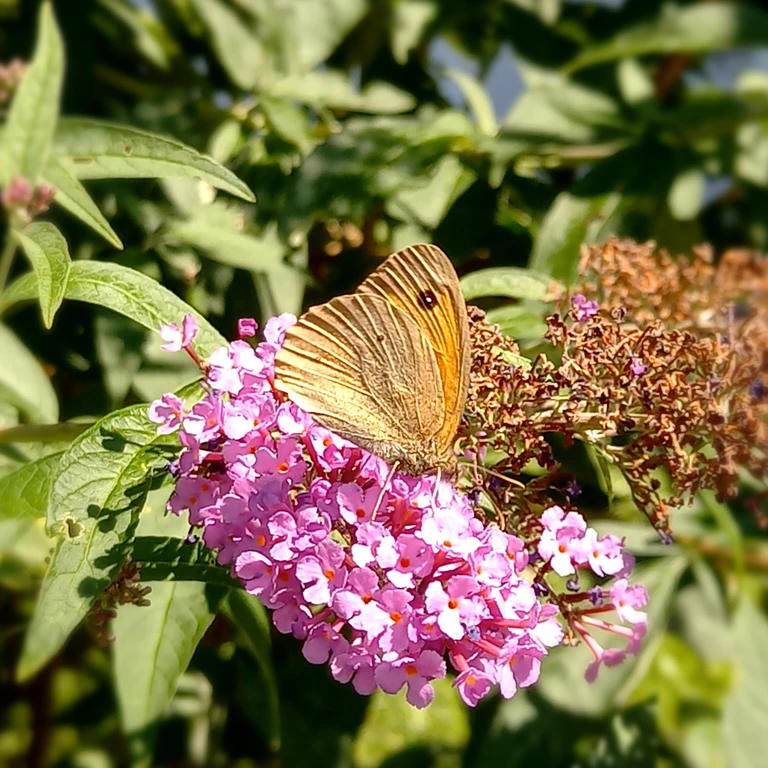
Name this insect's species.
Maniola jurtina
